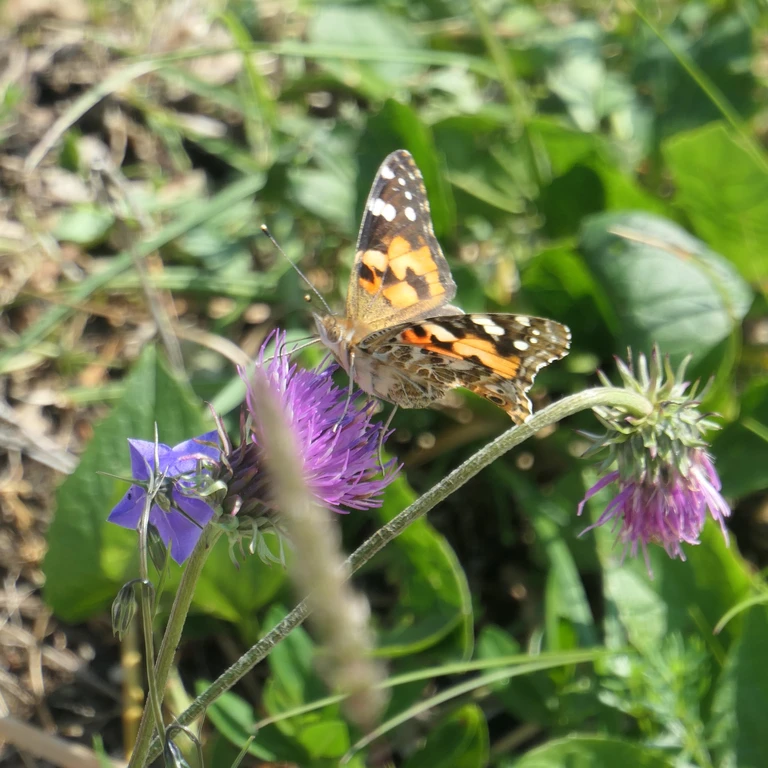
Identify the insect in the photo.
Vanessa cardui
